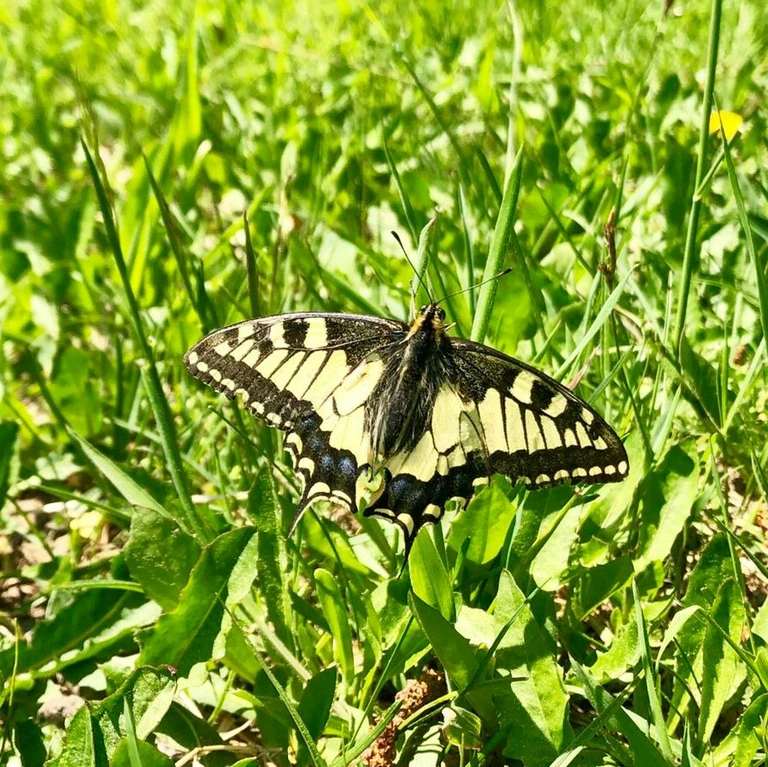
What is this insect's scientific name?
Papilio machaon
